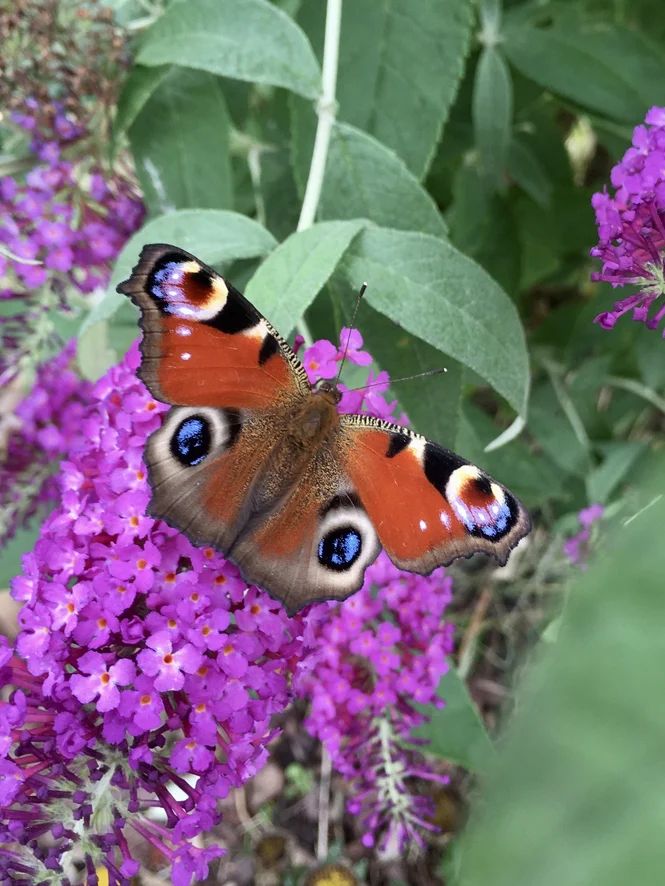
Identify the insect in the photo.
Aglais io
